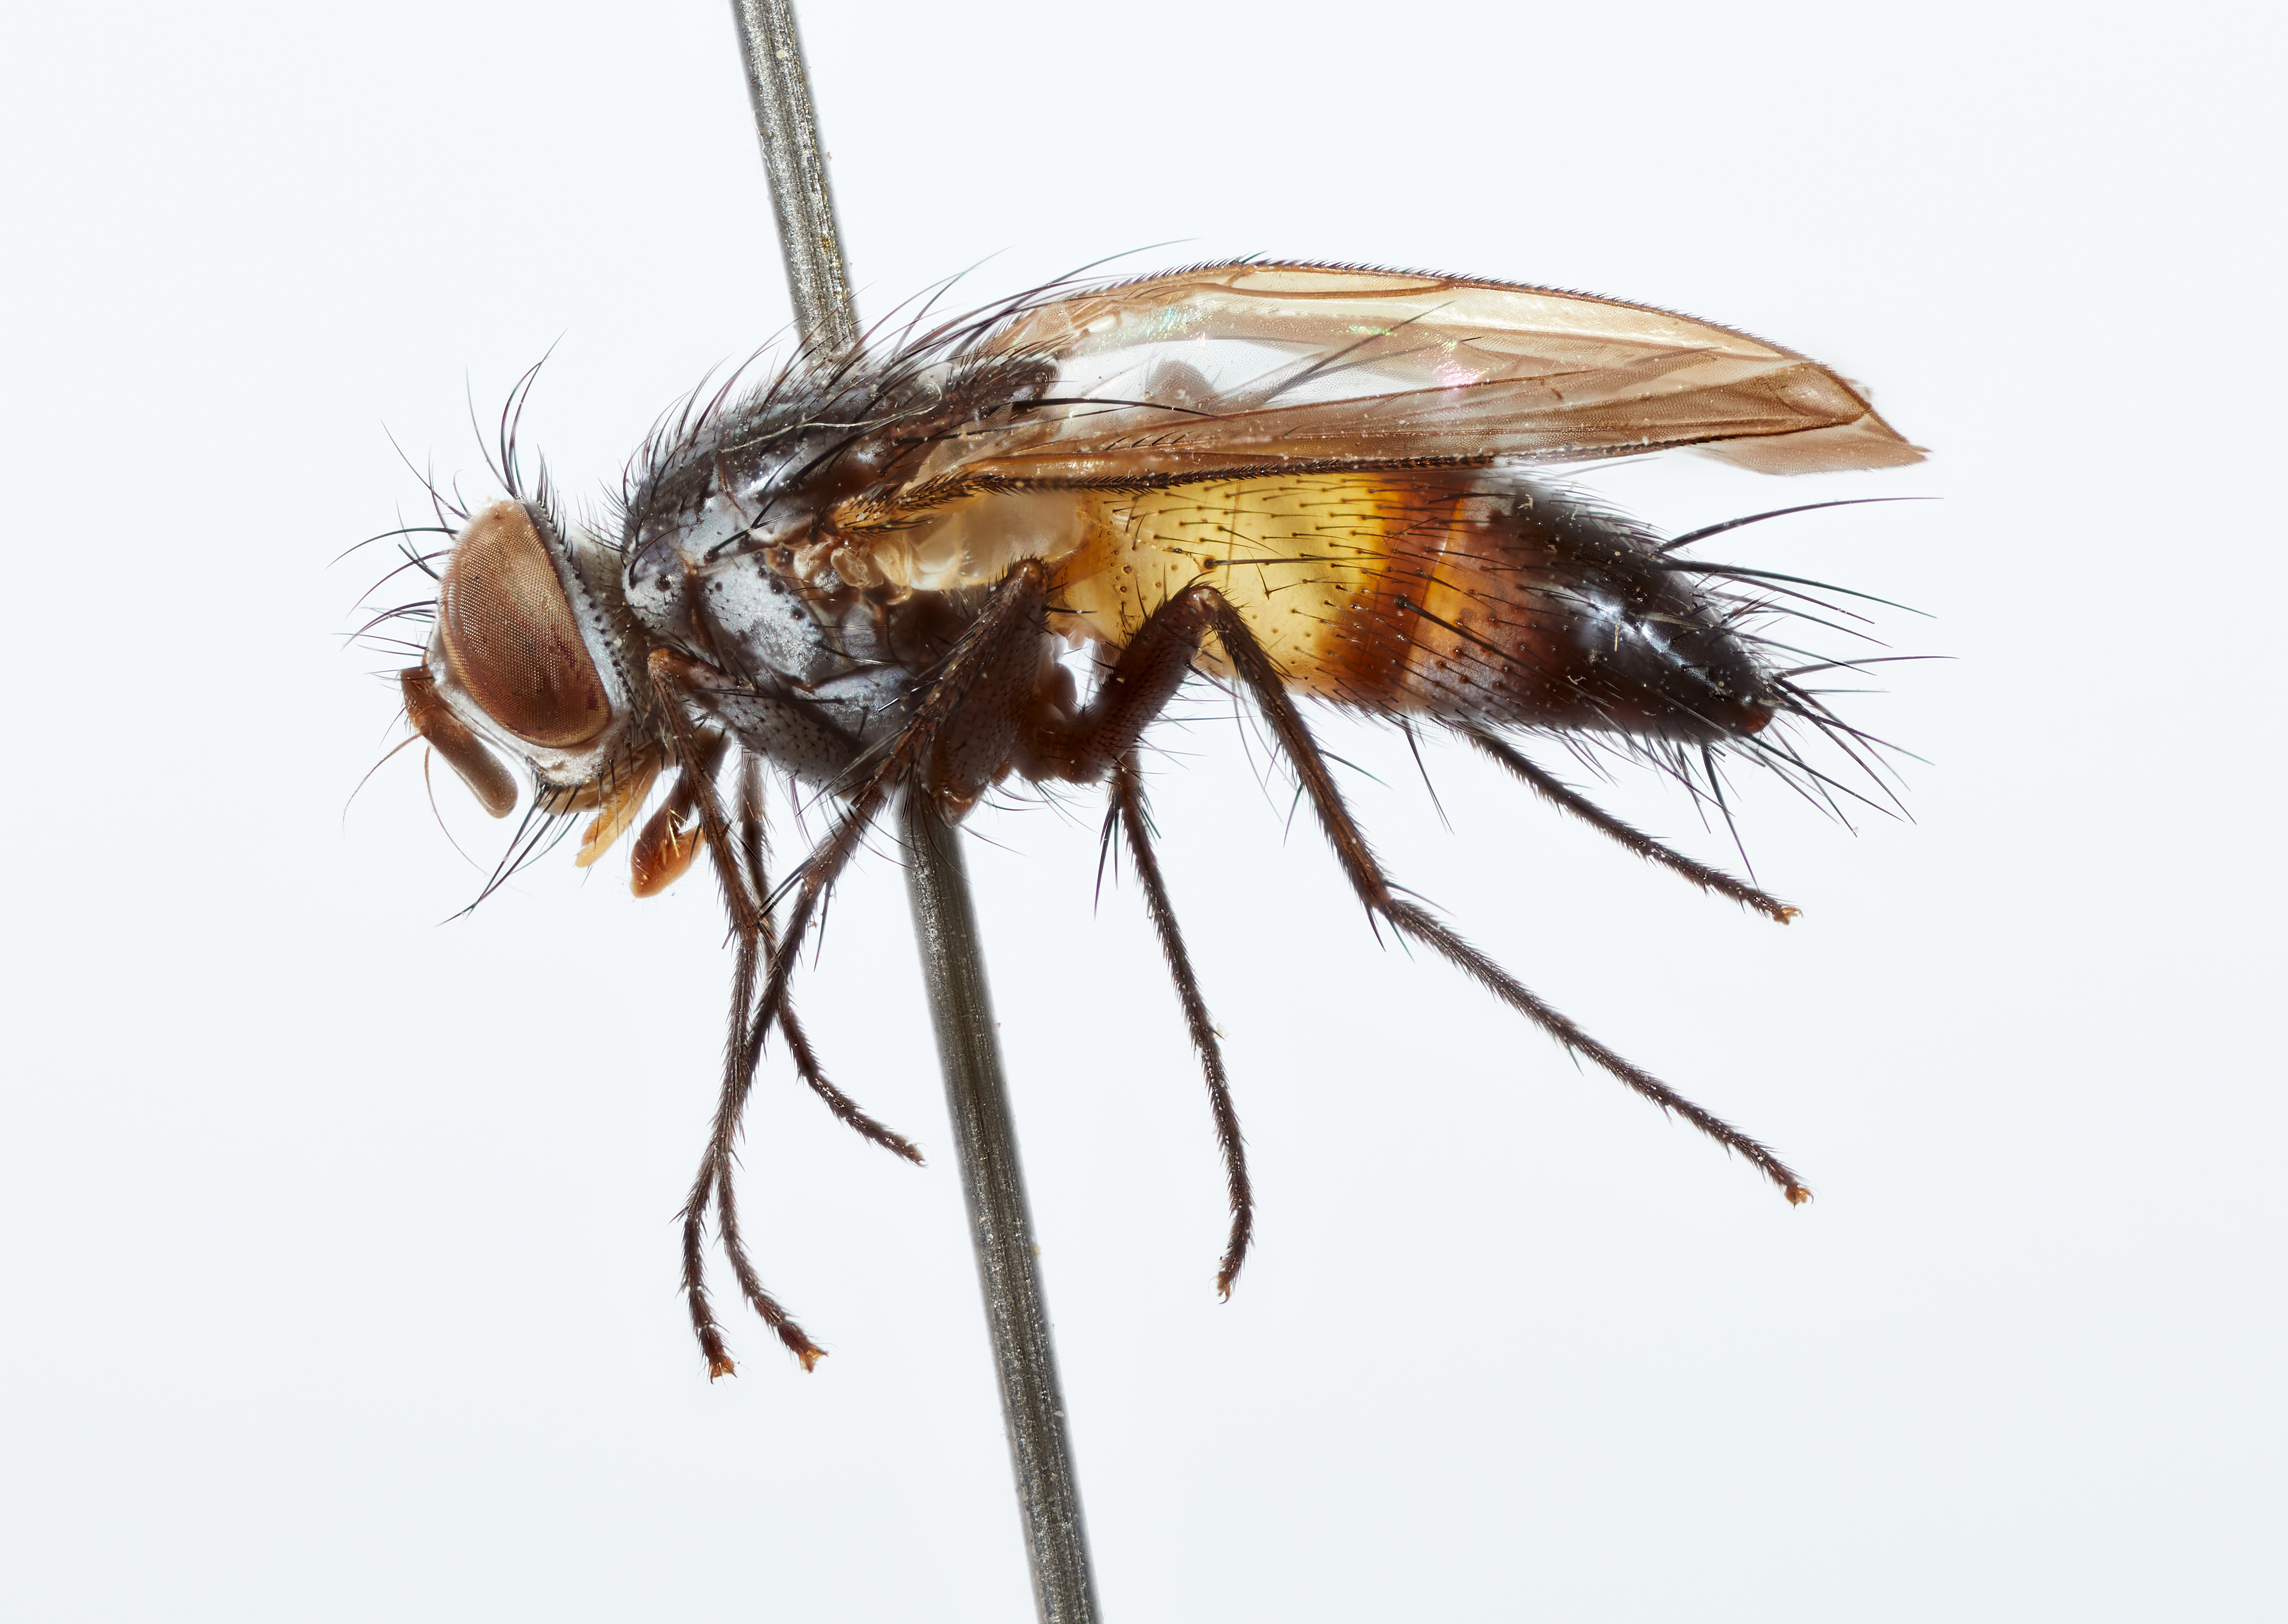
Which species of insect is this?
Brachymeropsis sumatrensis
